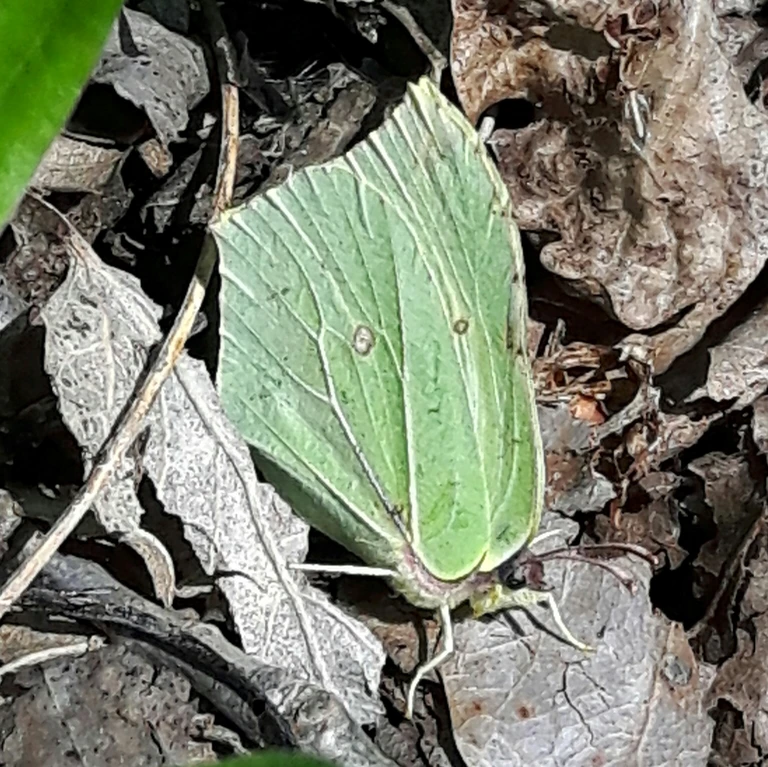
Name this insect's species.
Gonepteryx rhamni
